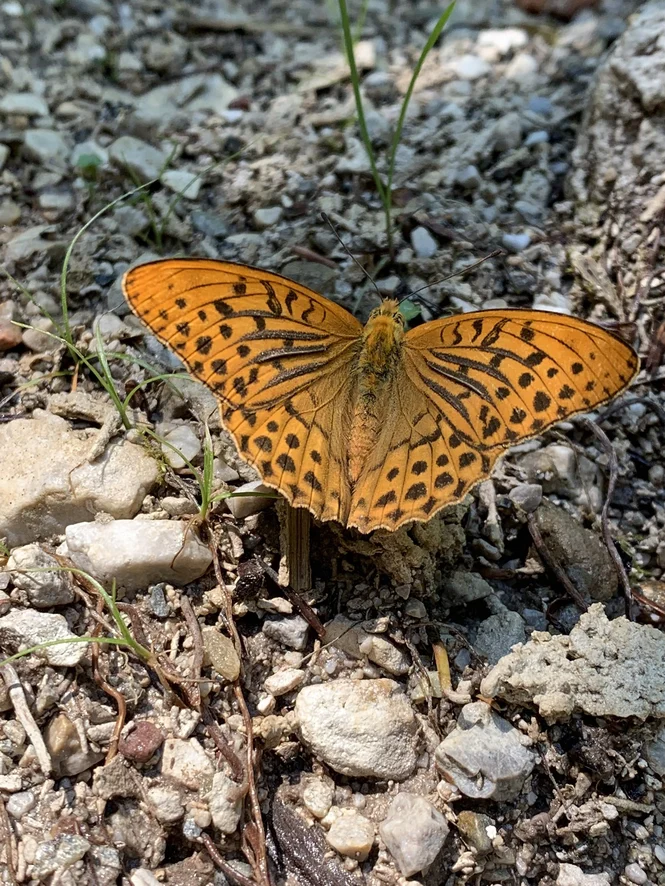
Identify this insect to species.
Argynnis paphia
